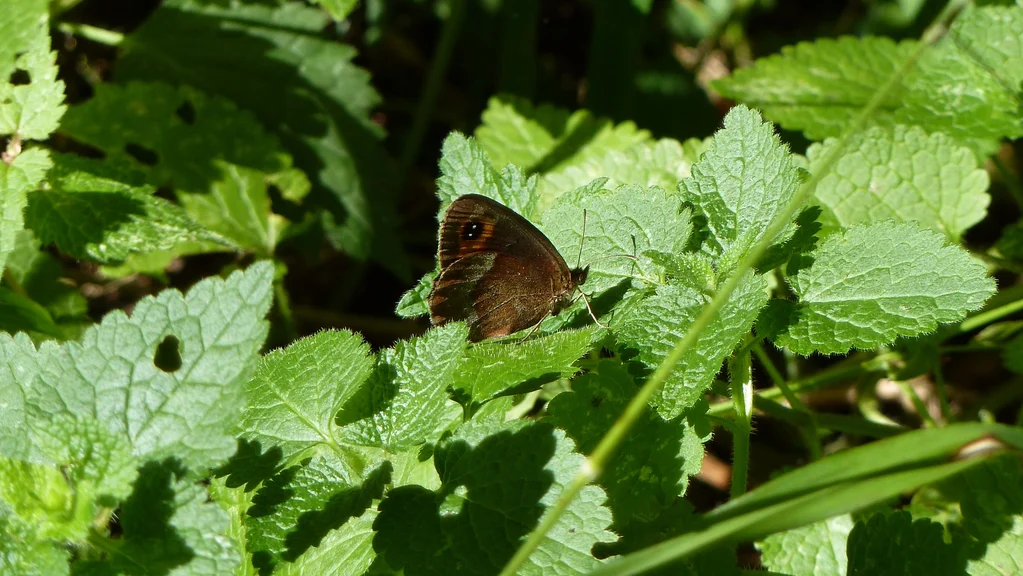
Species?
Erebia aethiops
